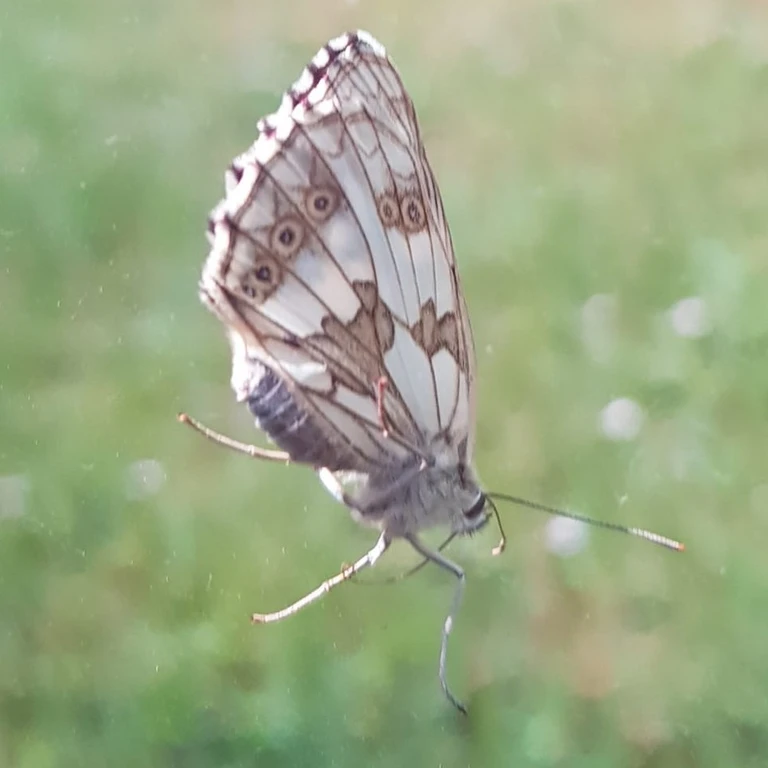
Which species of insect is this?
Melanargia galathea
